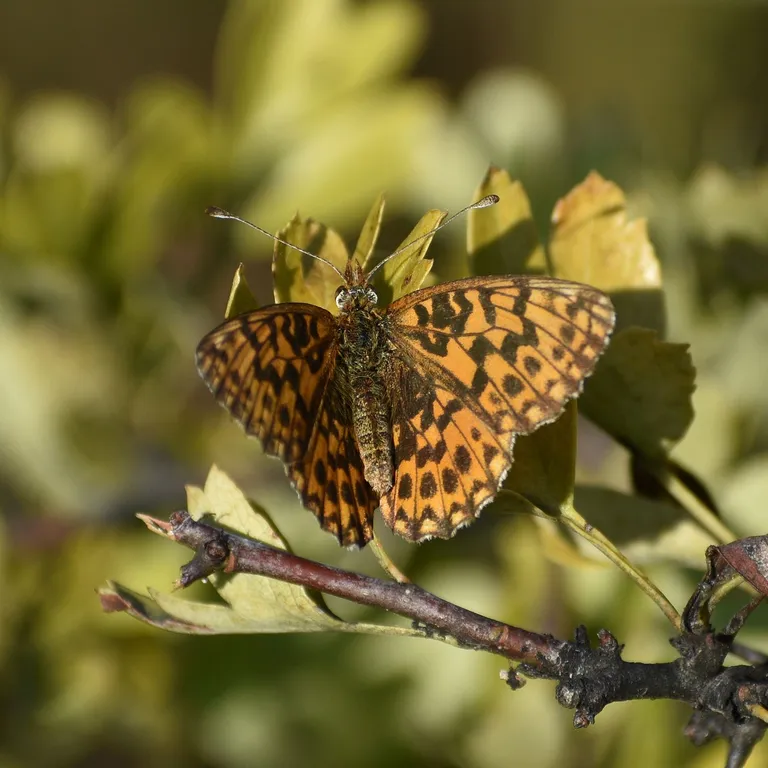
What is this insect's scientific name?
Boloria dia
